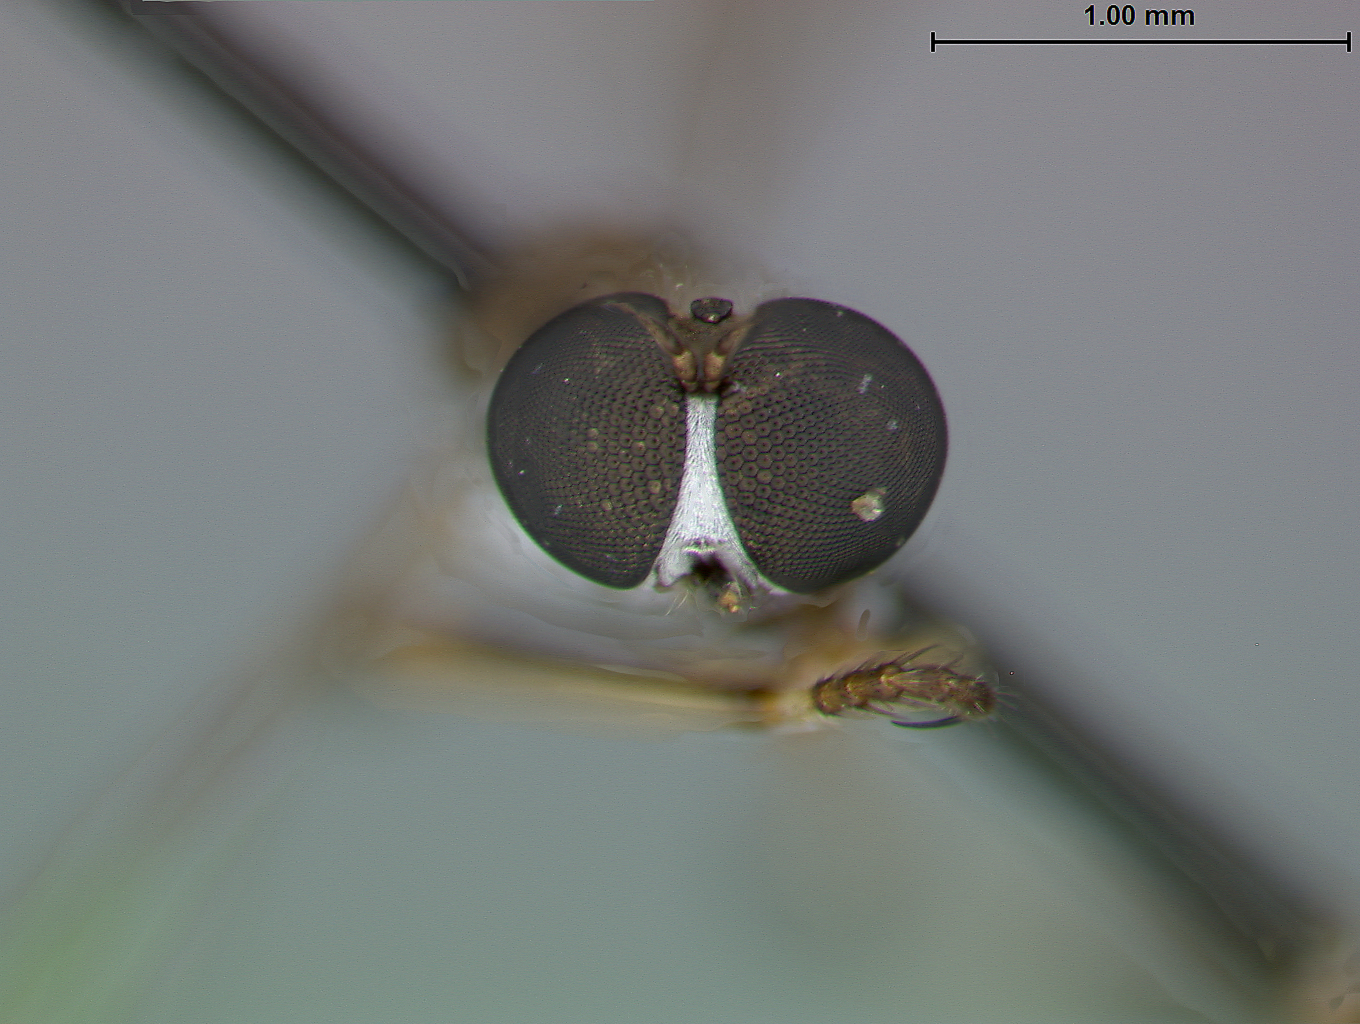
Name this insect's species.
Beameromyia disfascia
